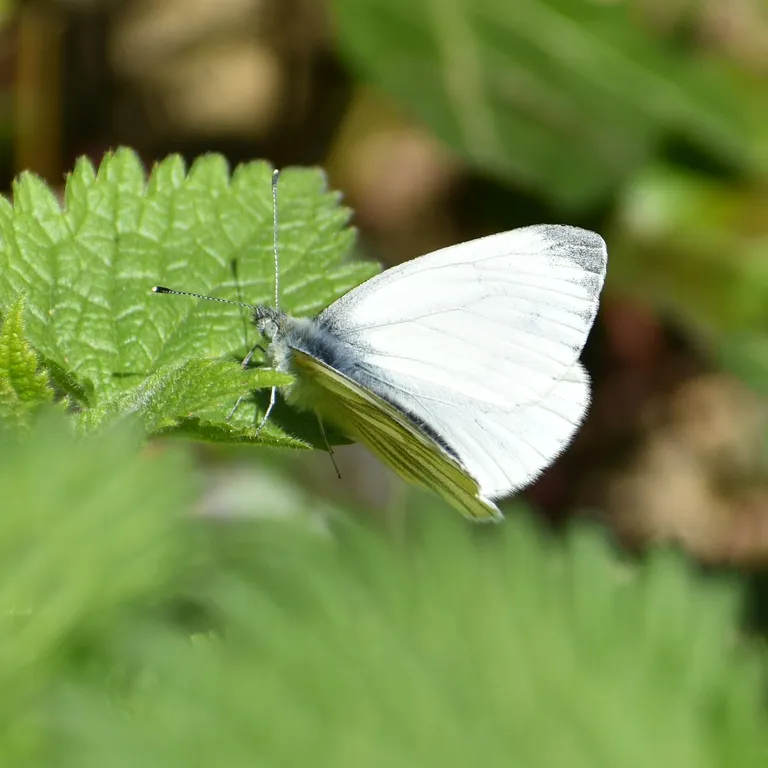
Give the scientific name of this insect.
Pieris napi
